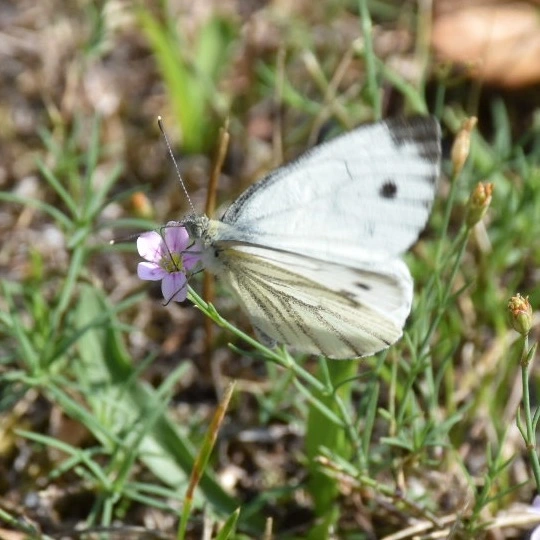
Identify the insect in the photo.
Pieris napi
